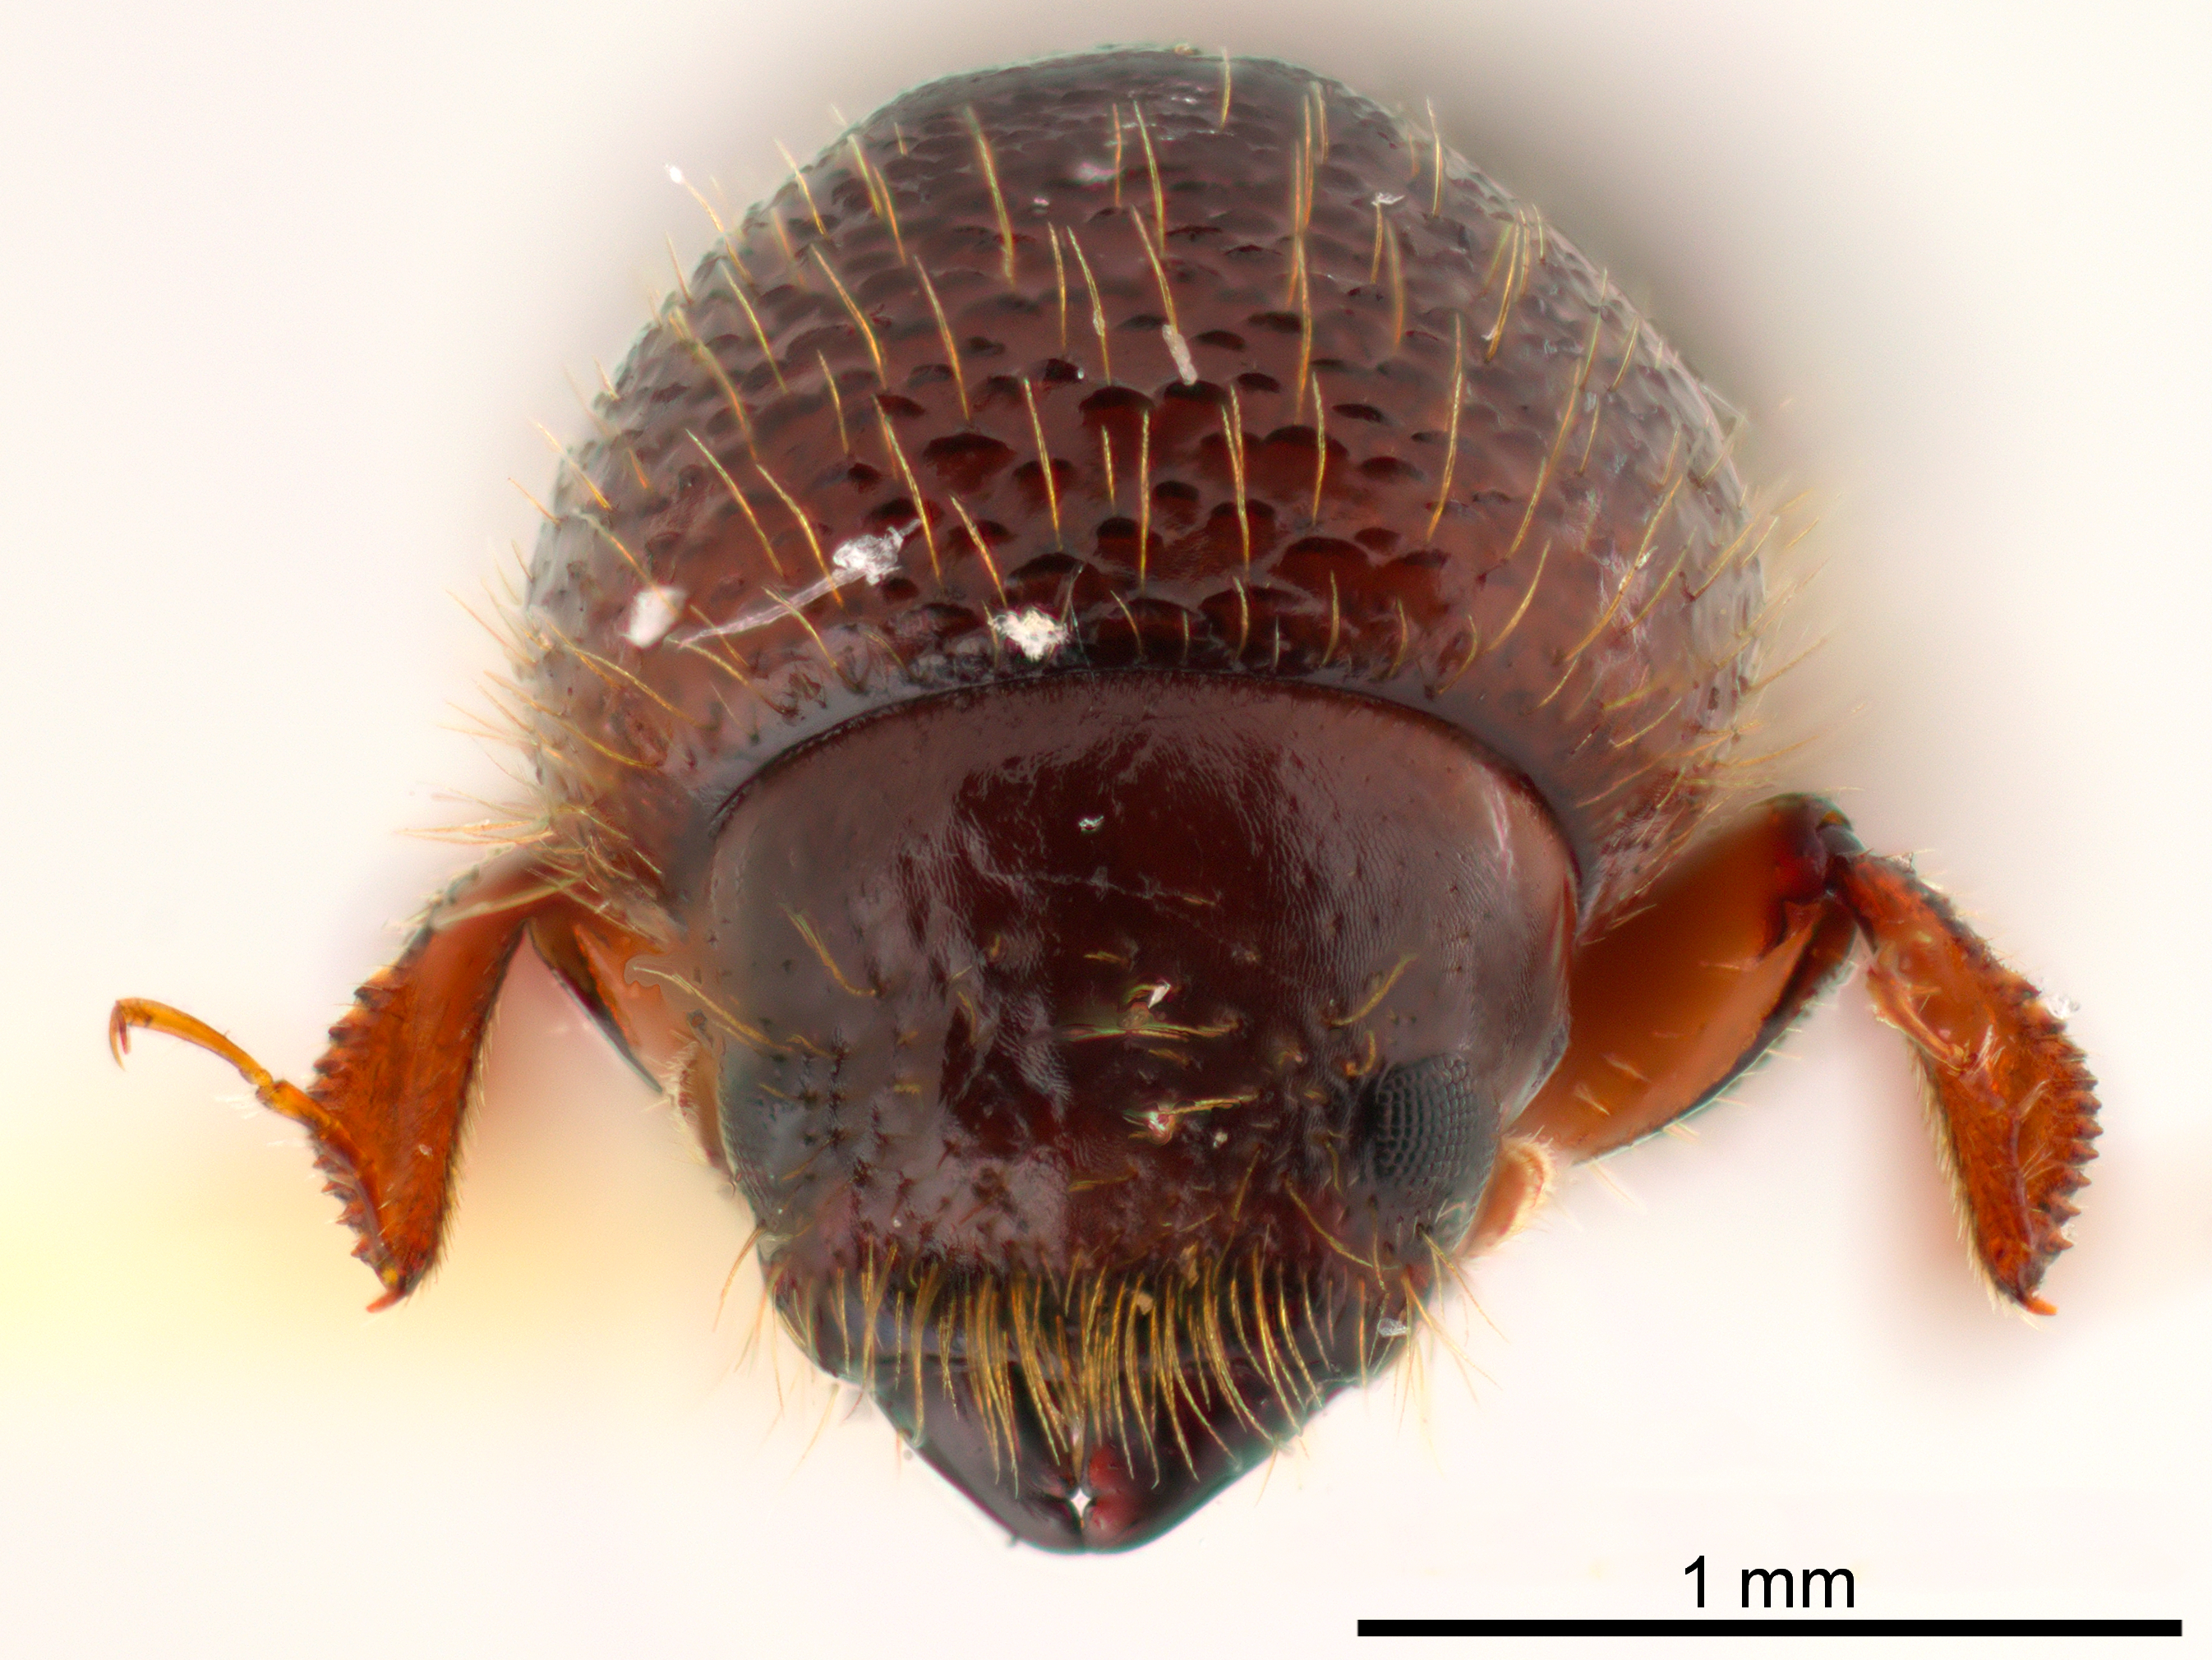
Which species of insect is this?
Euwallacea validus
